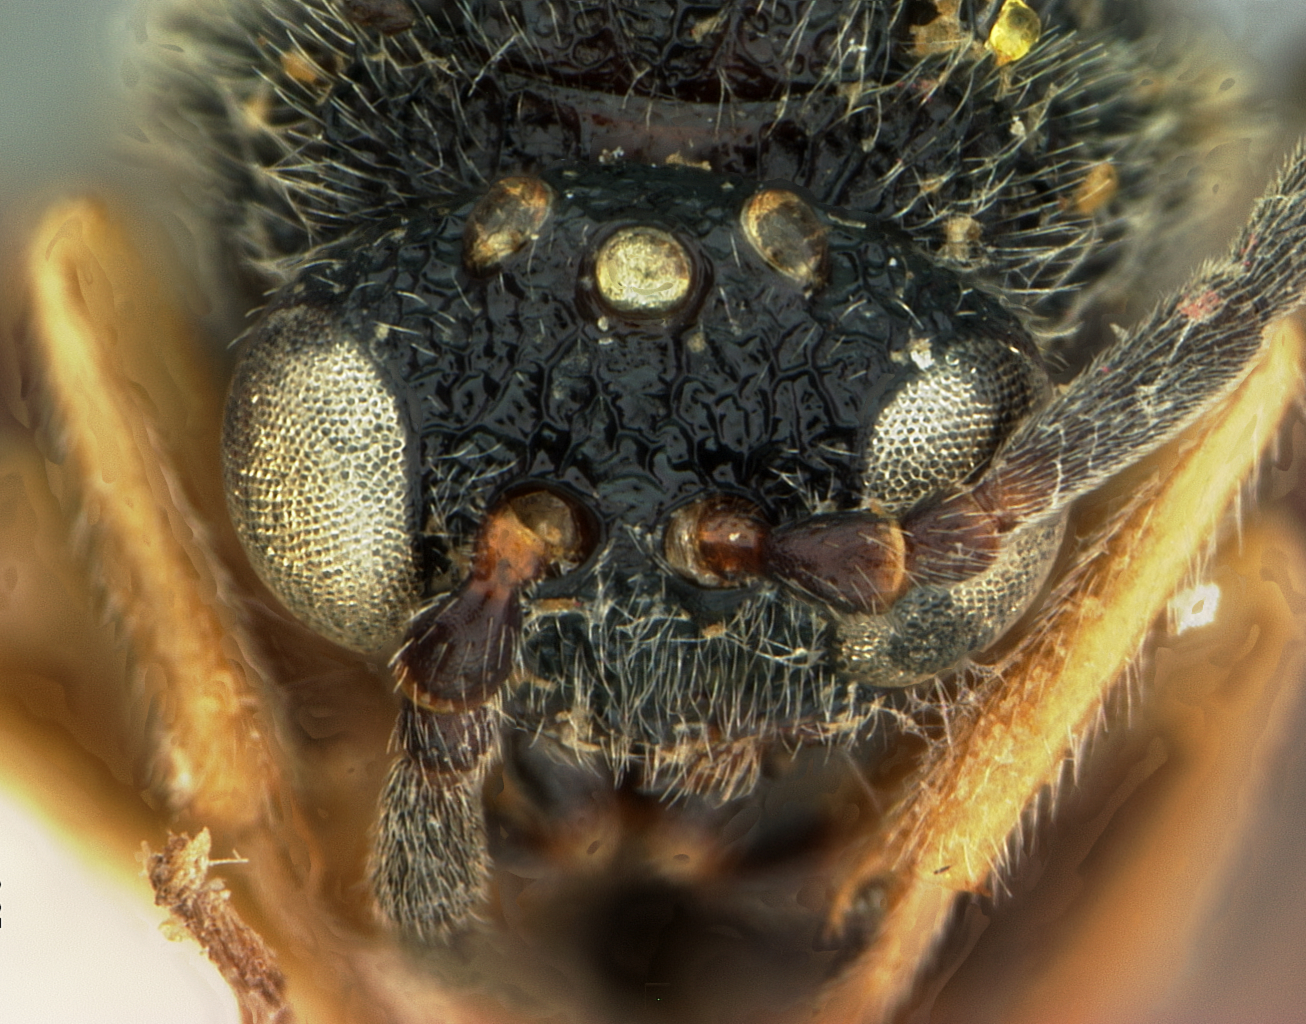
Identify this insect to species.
Cynips quercus
